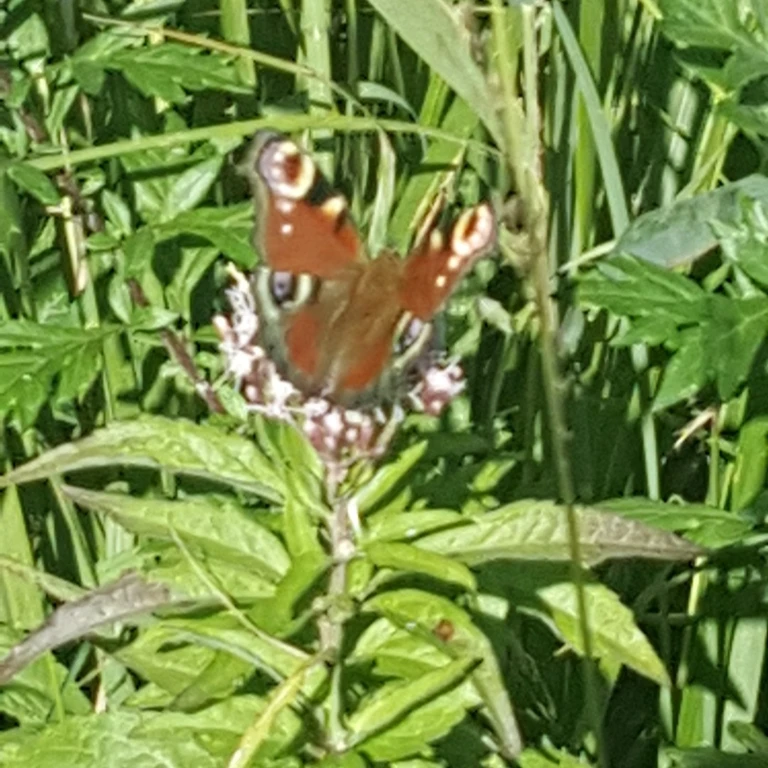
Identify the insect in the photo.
Aglais io
